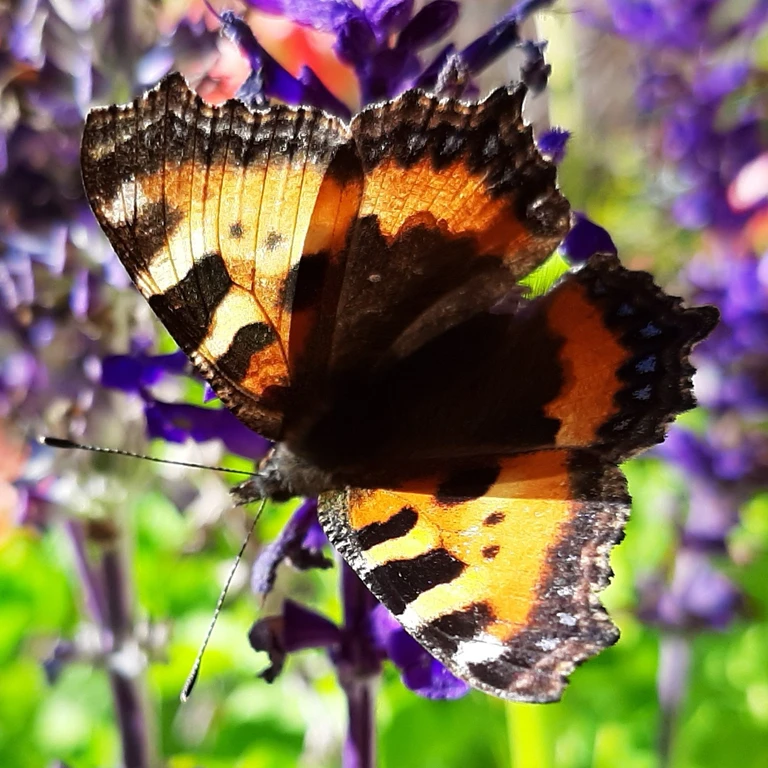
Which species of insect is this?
Aglais urticae
